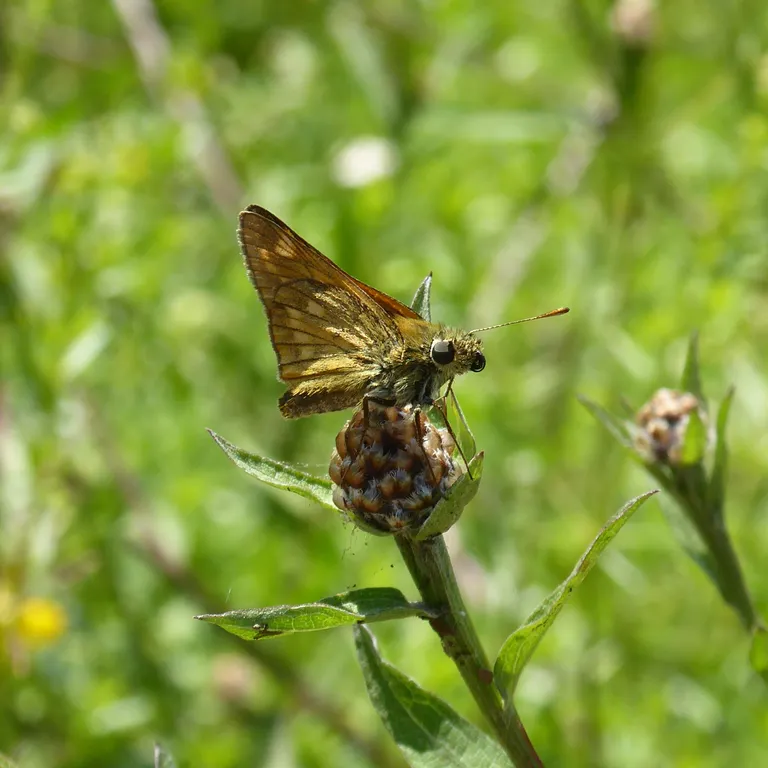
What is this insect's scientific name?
Ochlodes sylvanus (also Ochlodes venata)
